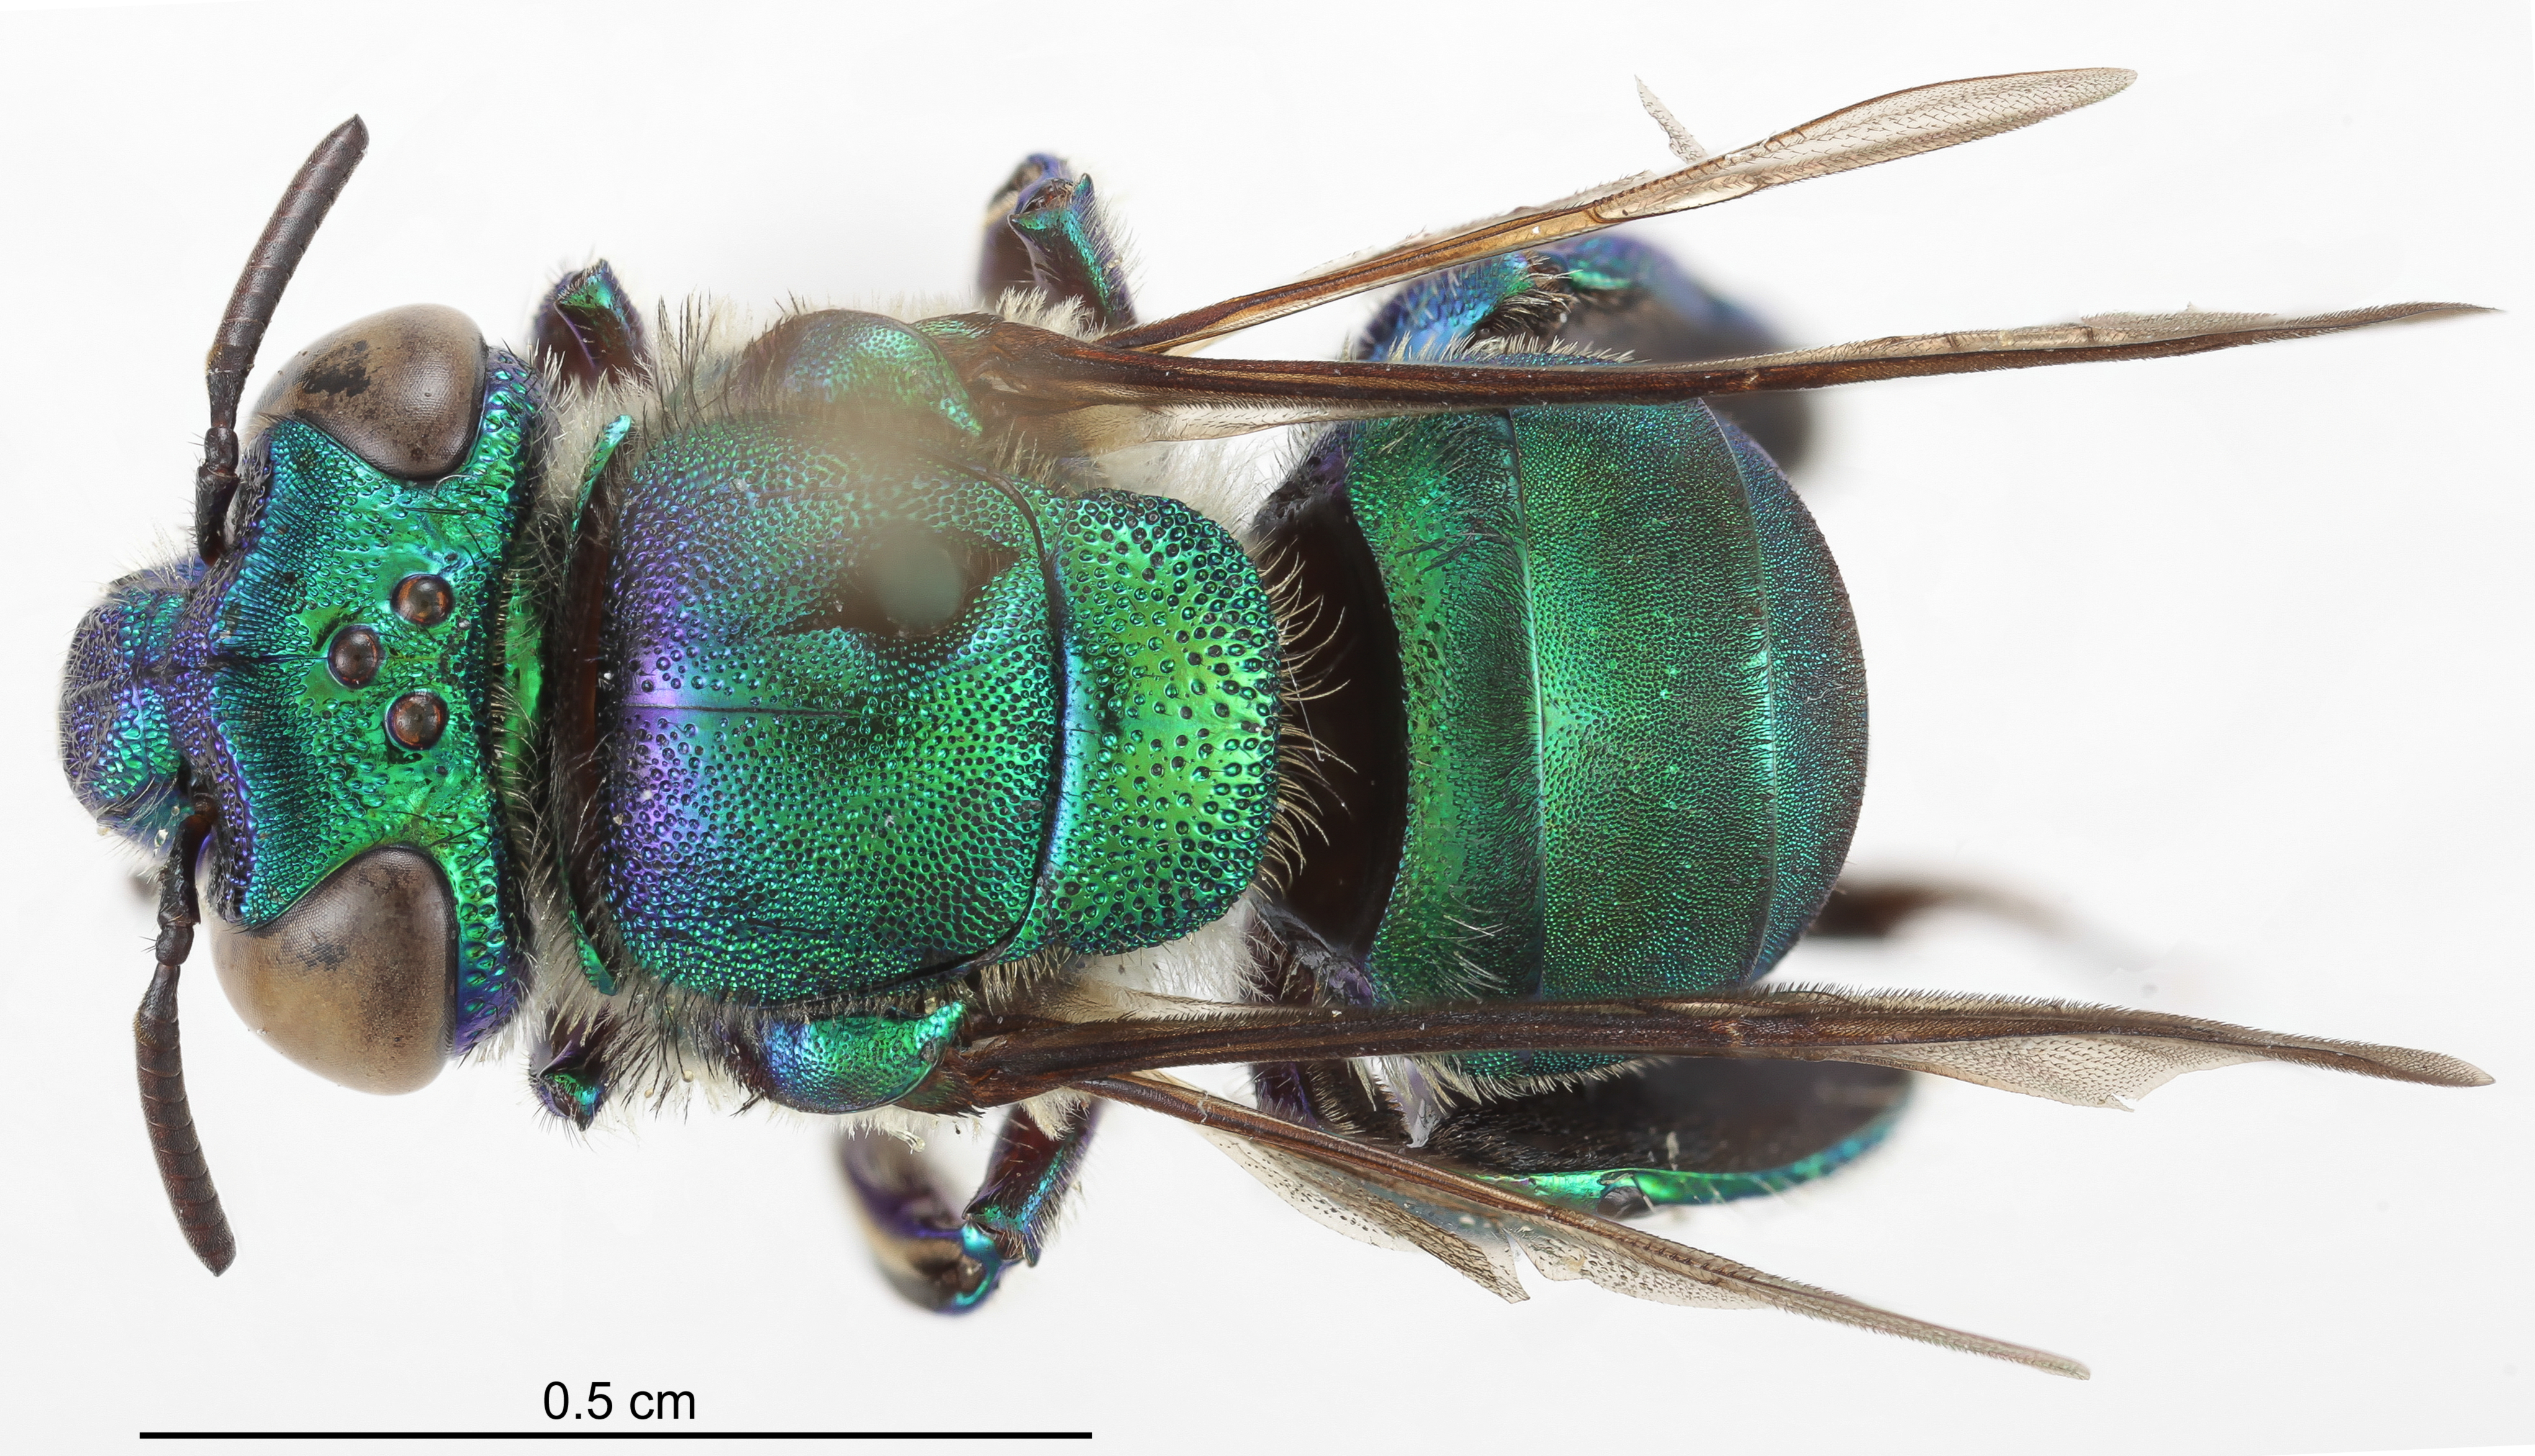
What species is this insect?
Euglossa crassipunctata
